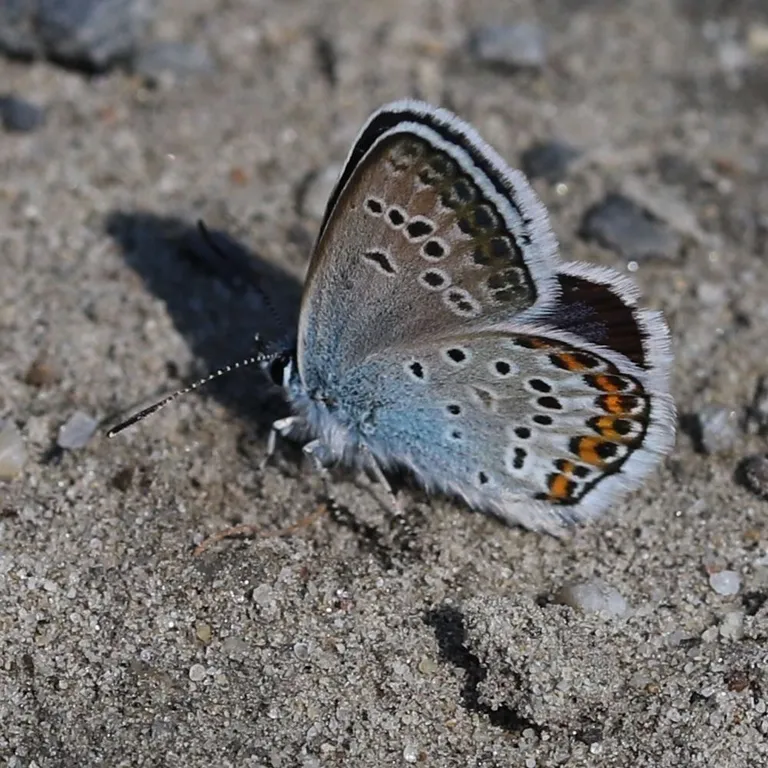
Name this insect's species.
Plebejus argus
